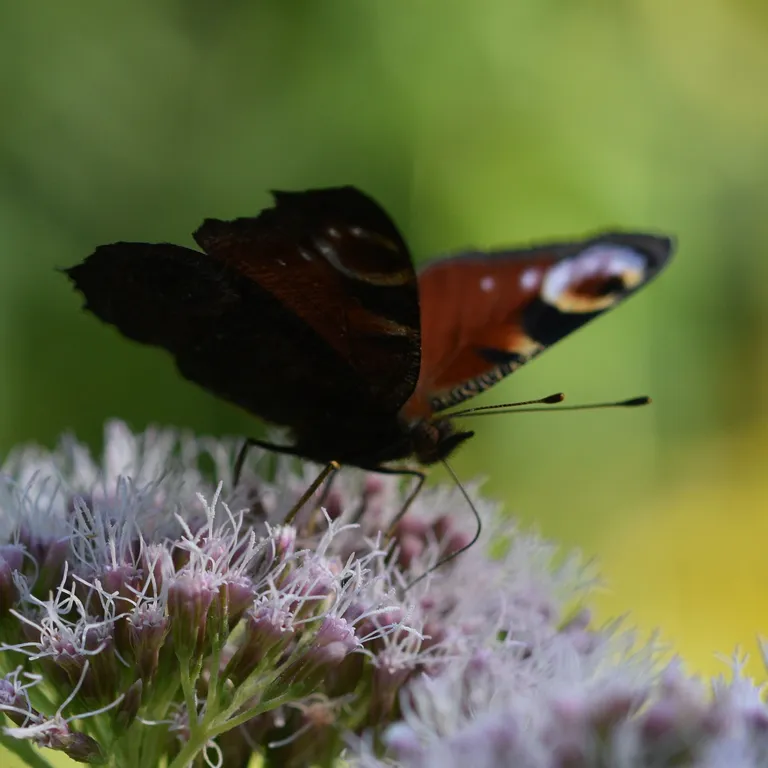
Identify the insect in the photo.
Aglais io
